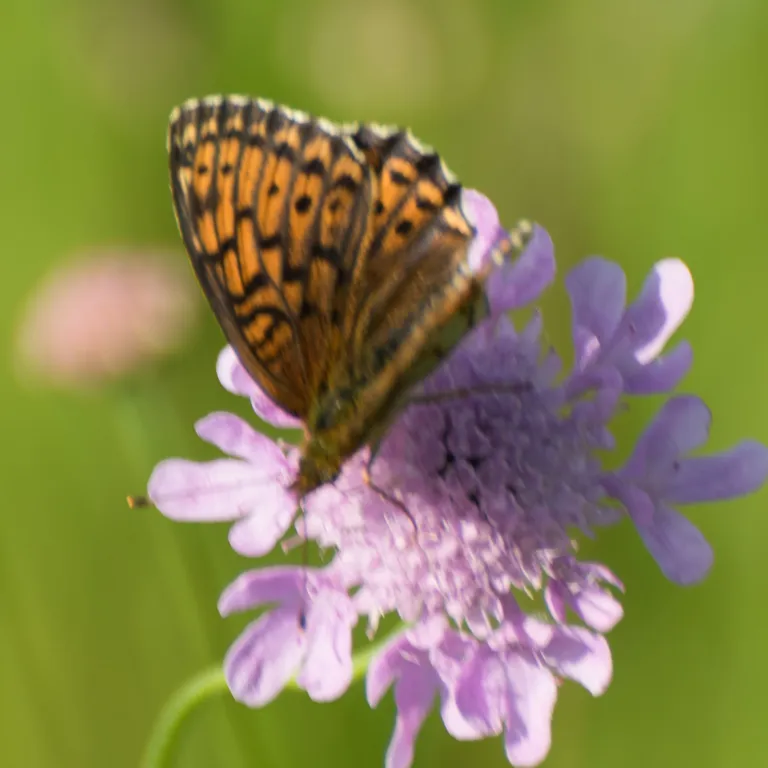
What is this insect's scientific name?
Brenthis ino
